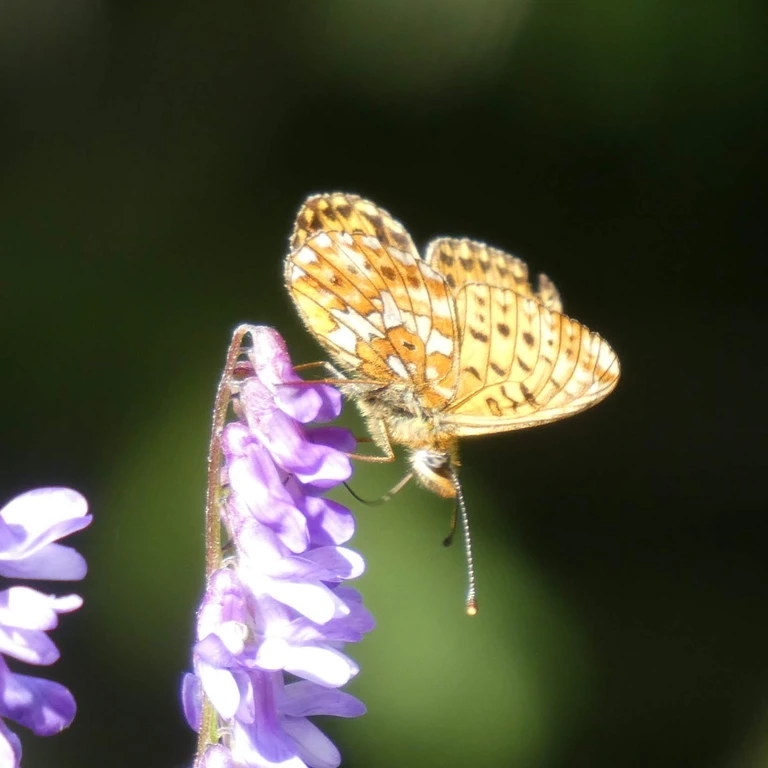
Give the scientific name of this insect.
Boloria euphrosyne (also Clossiana euphrosyne)
